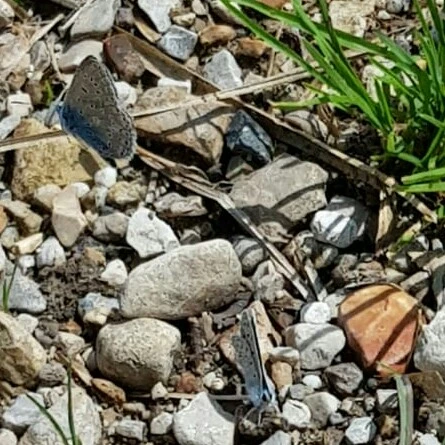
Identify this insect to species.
Polyommatus icarus
